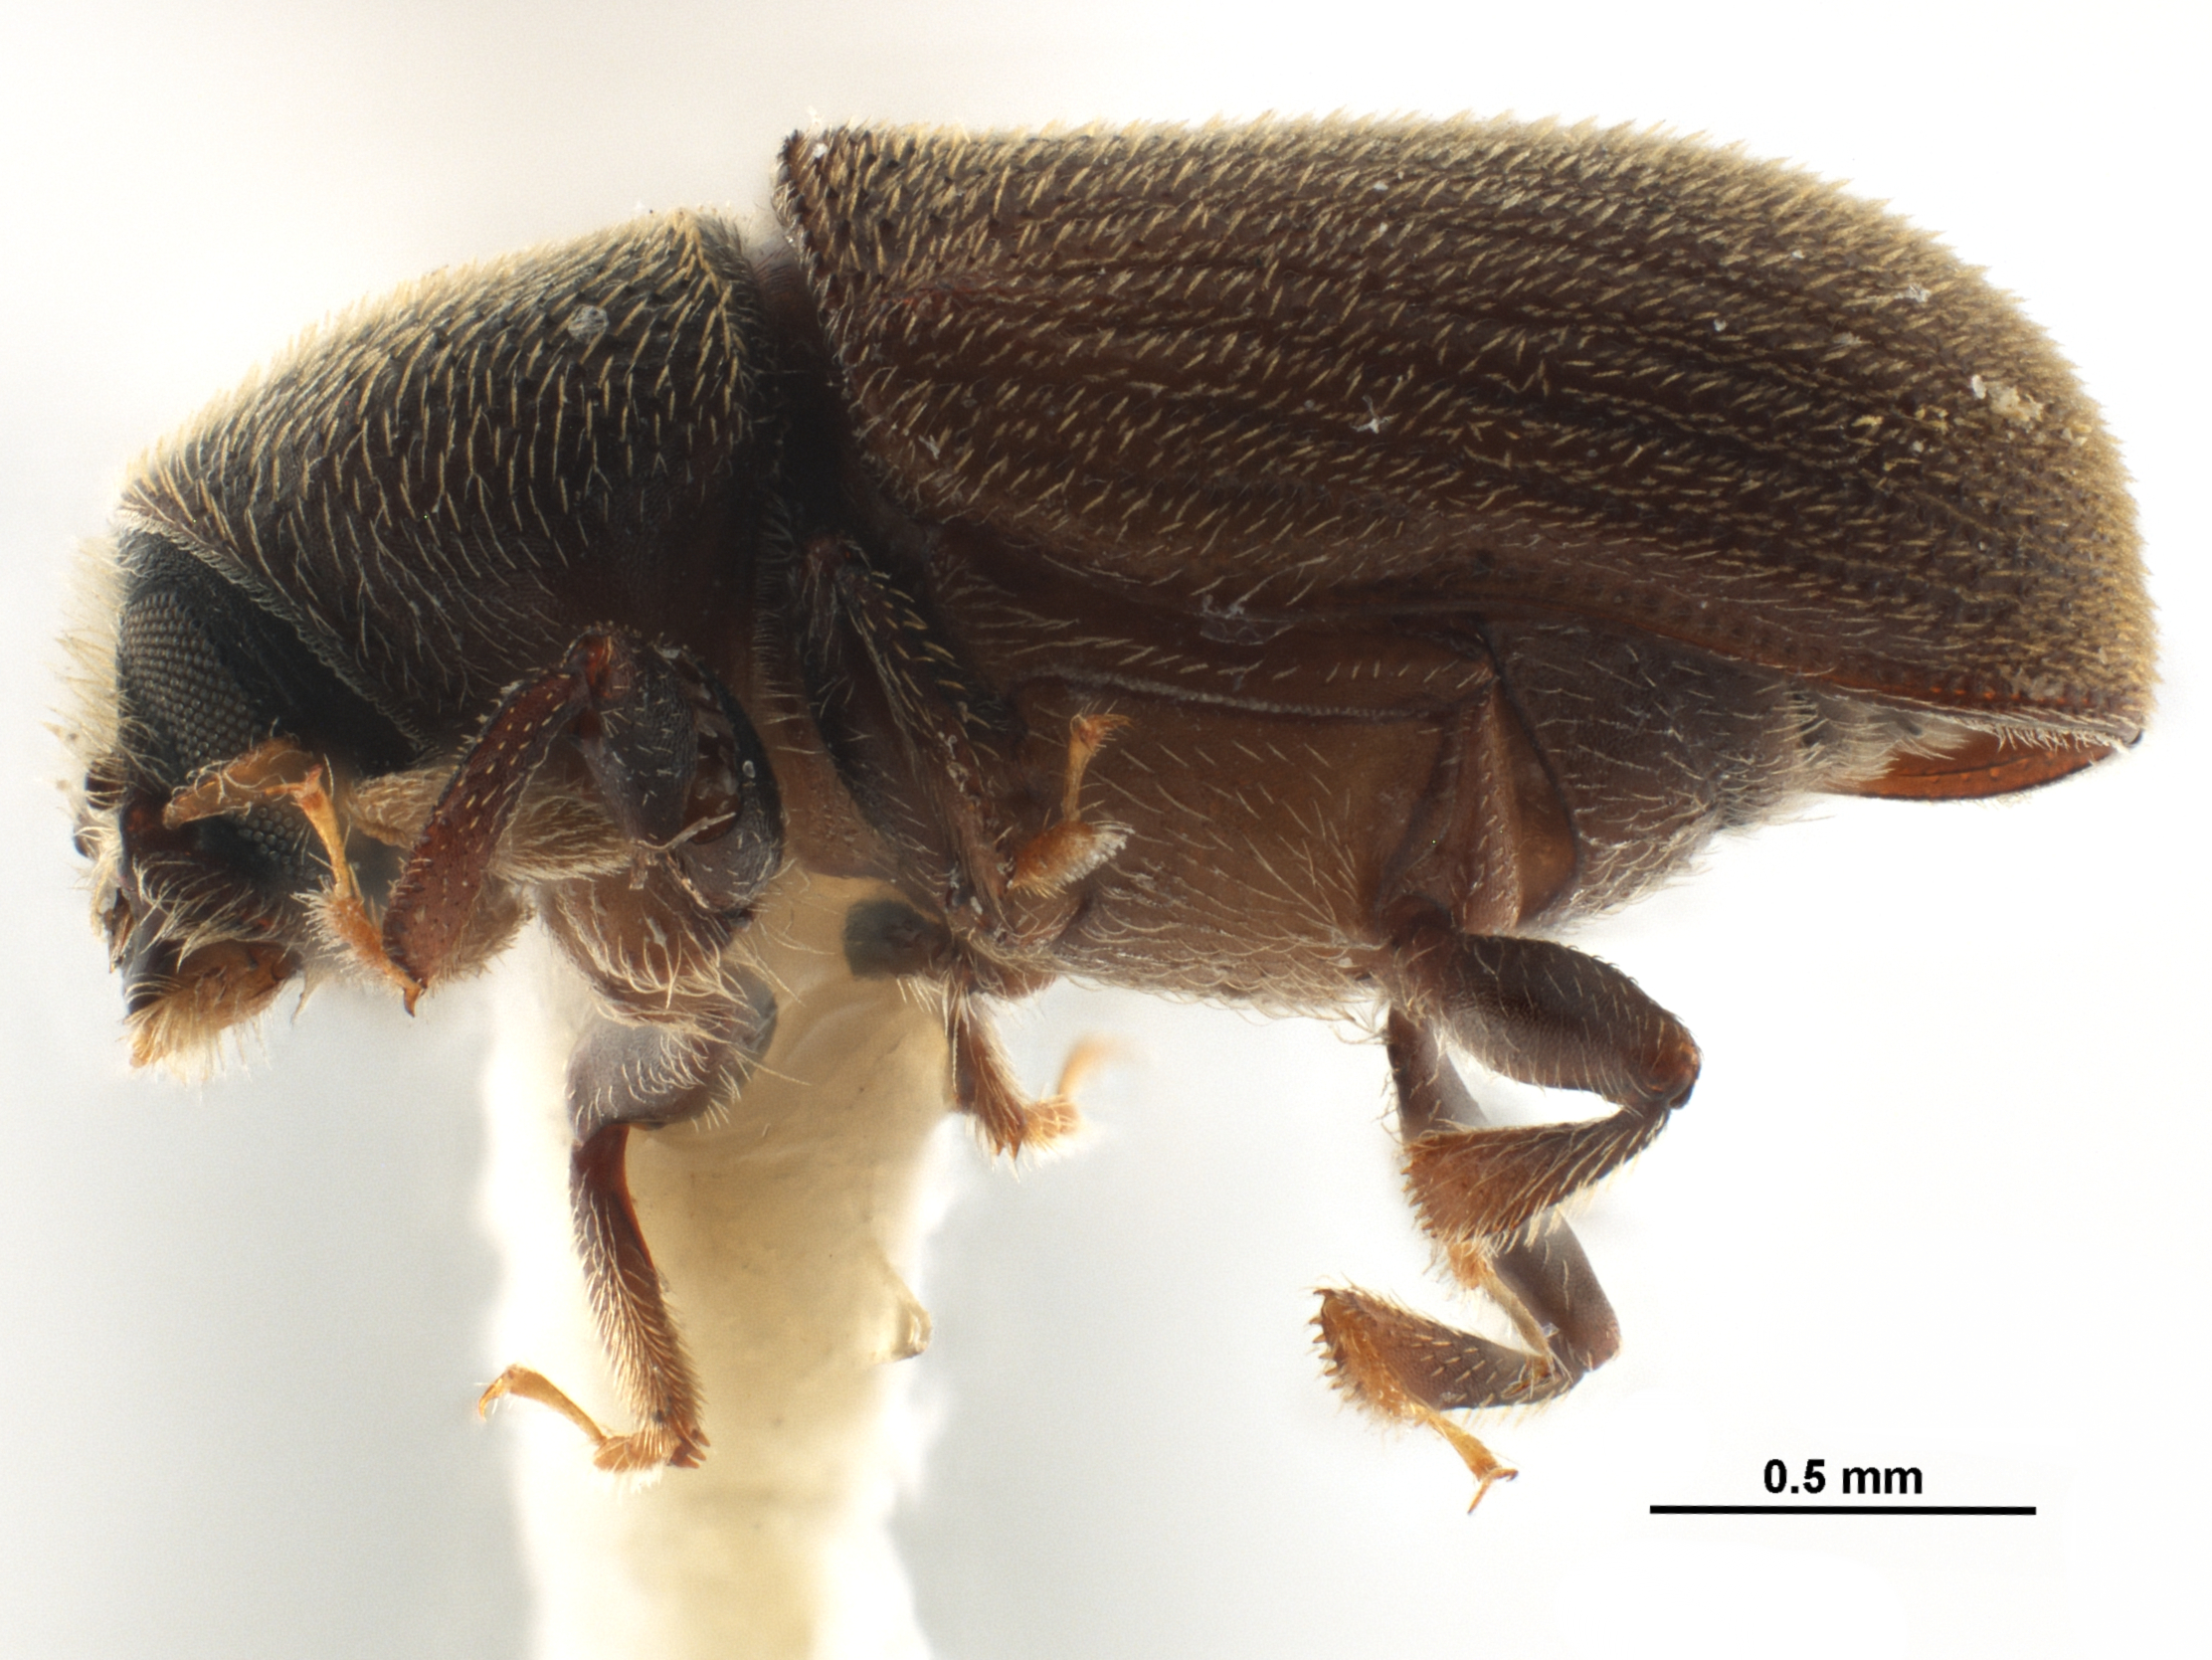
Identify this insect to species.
Chramesus gracilis
